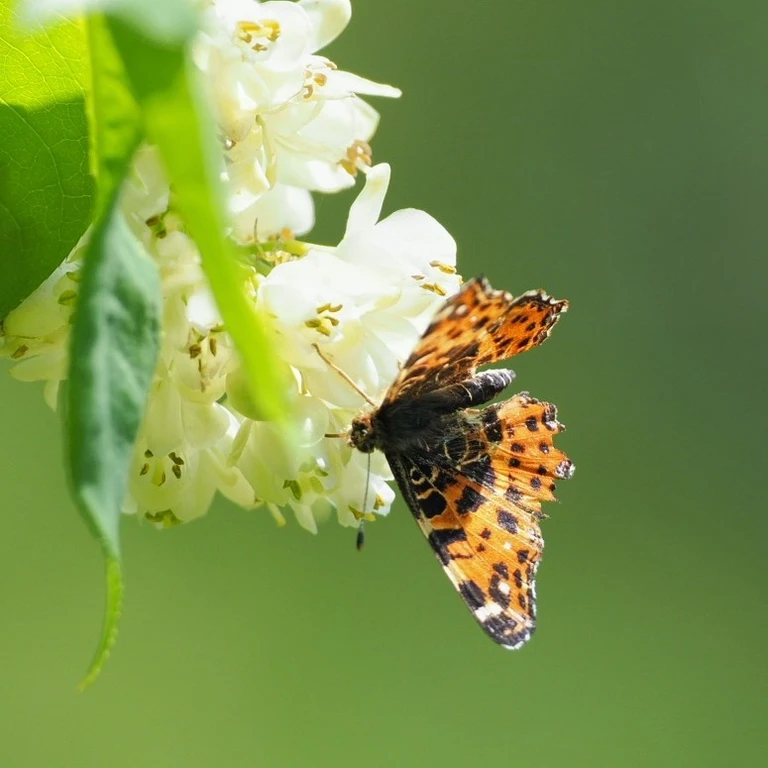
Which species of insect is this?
Araschnia levana
